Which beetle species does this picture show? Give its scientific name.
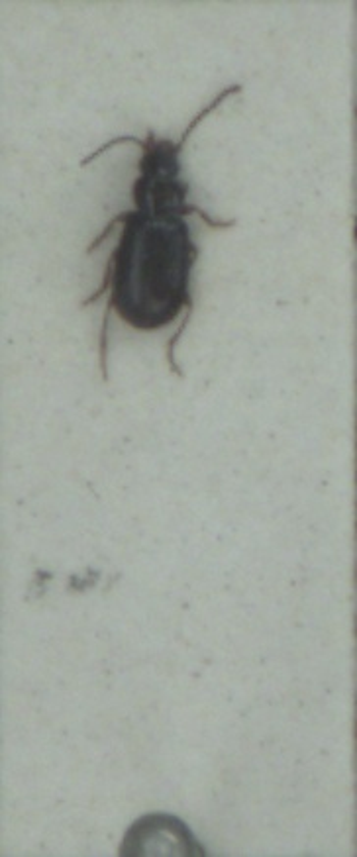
Acupalpus exiguus
